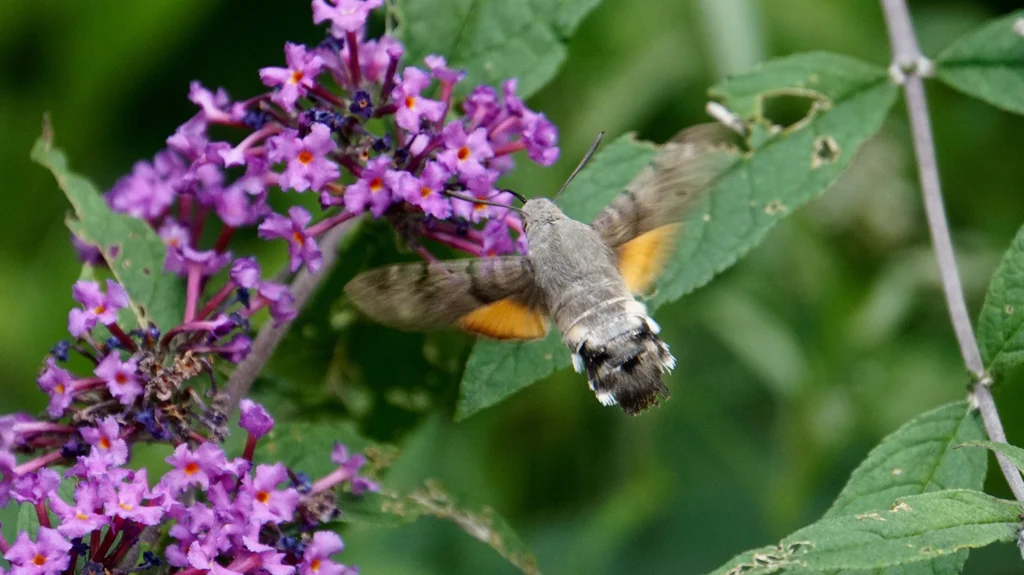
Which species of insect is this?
Macroglossum stellatarum
